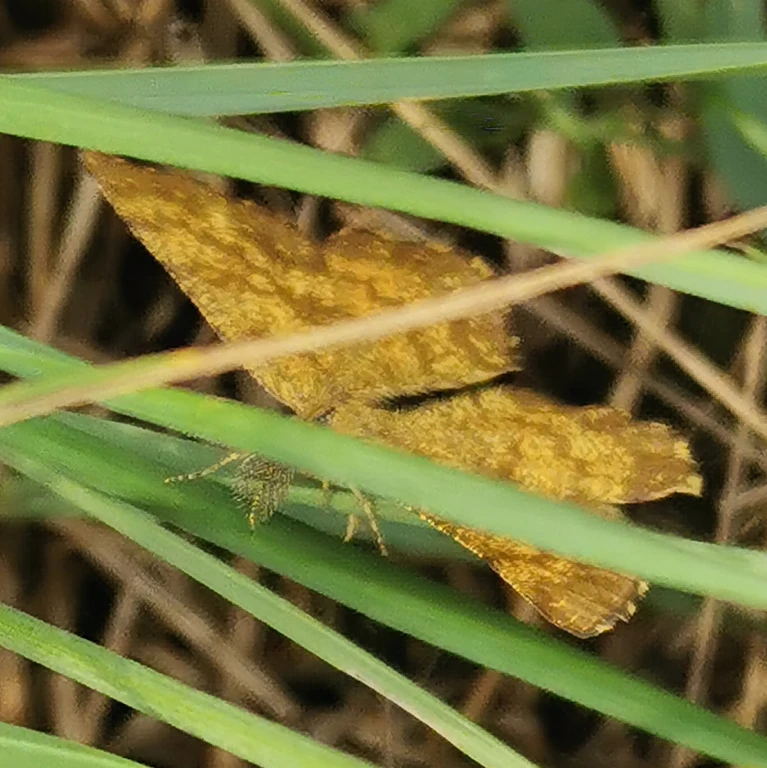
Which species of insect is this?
Ematurga atomaria
